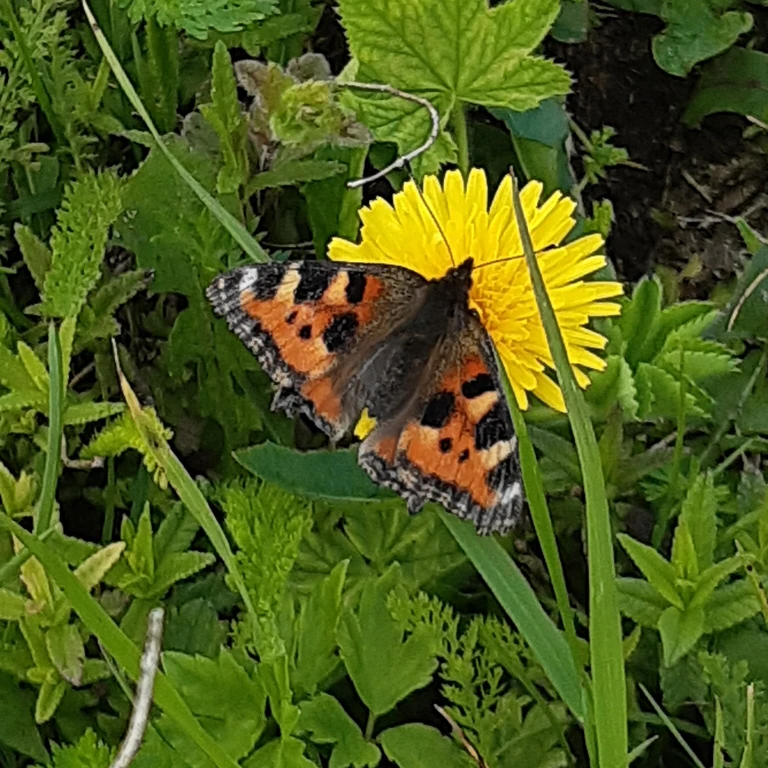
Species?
Aglais urticae
